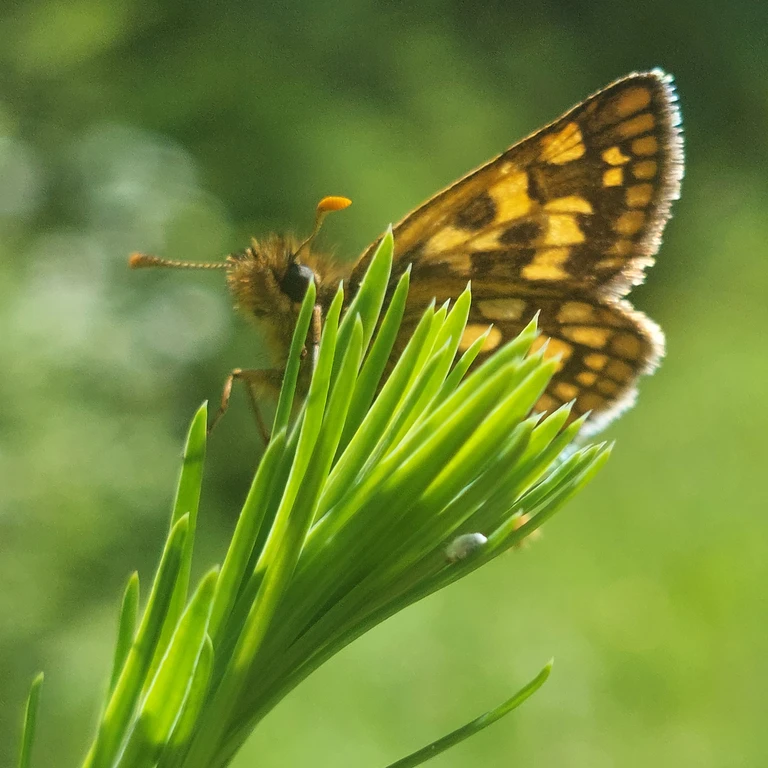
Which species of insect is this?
Carterocephalus palaemon
